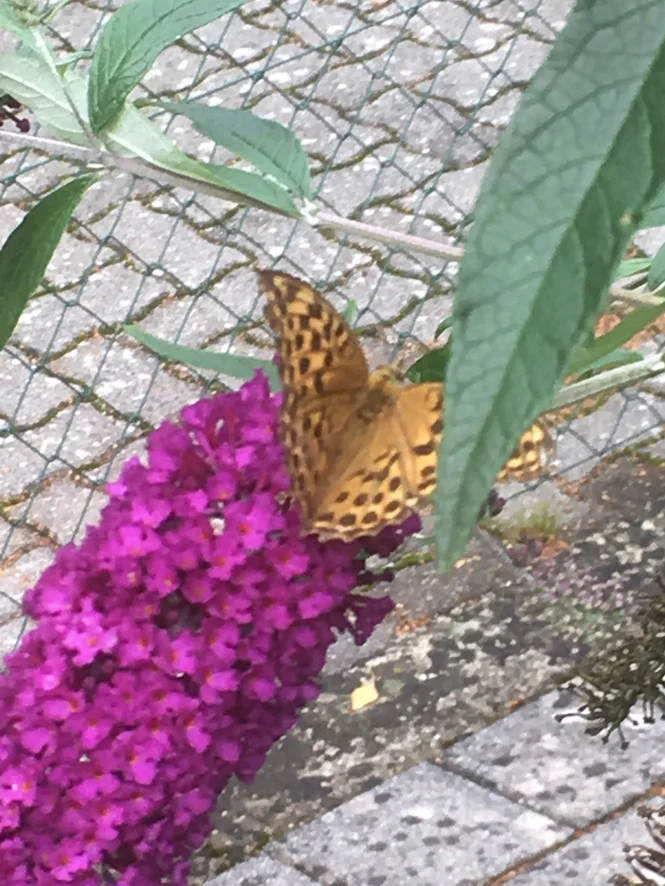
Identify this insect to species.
Argynnis paphia
